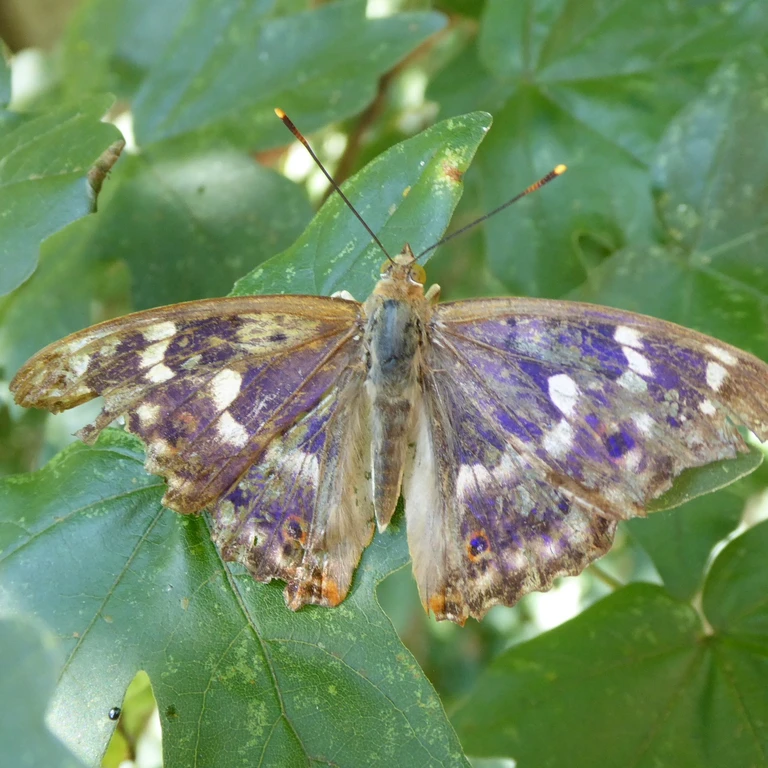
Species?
Apatura ilia
